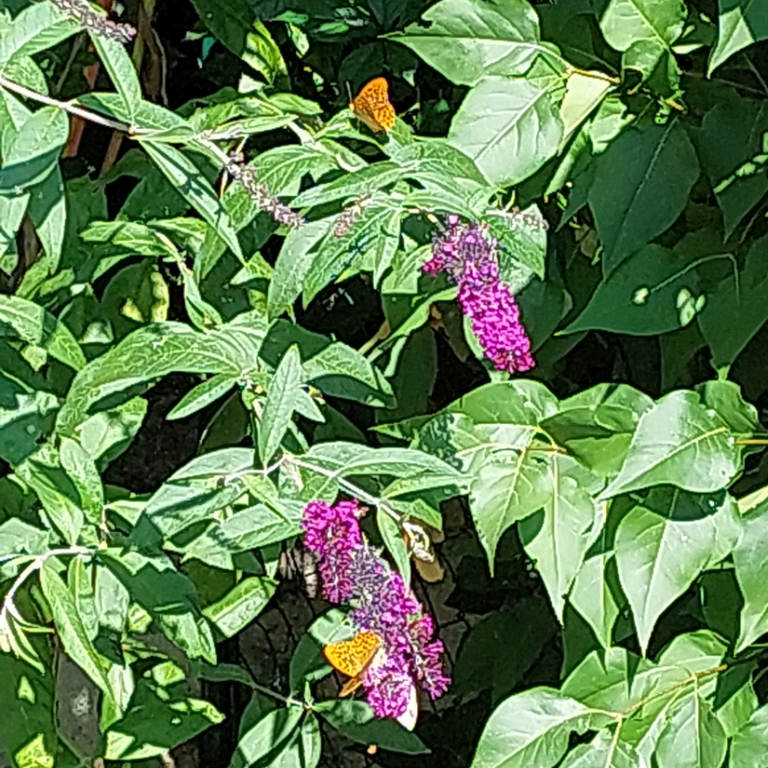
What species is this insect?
Argynnis paphia
